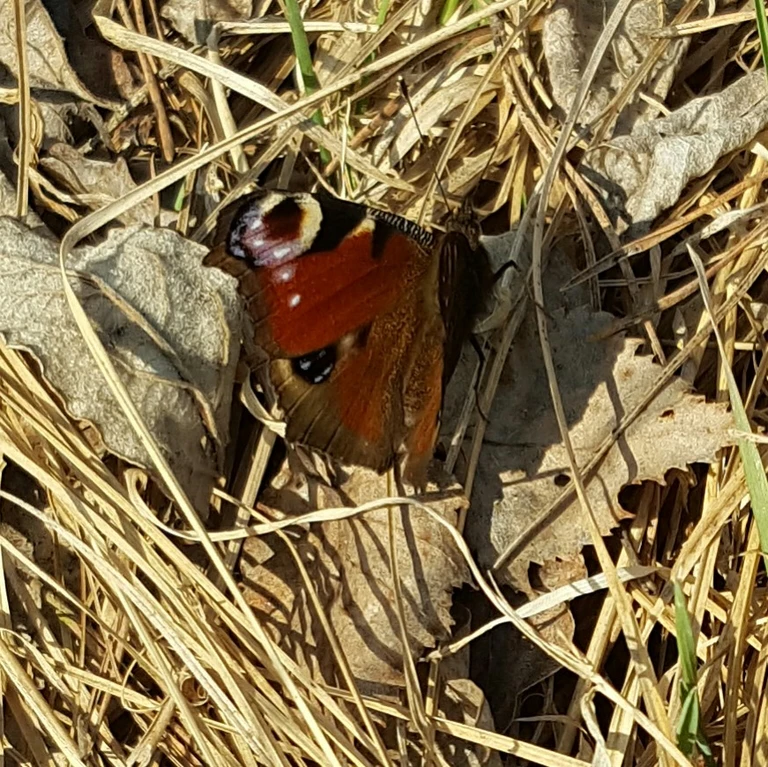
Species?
Aglais io
